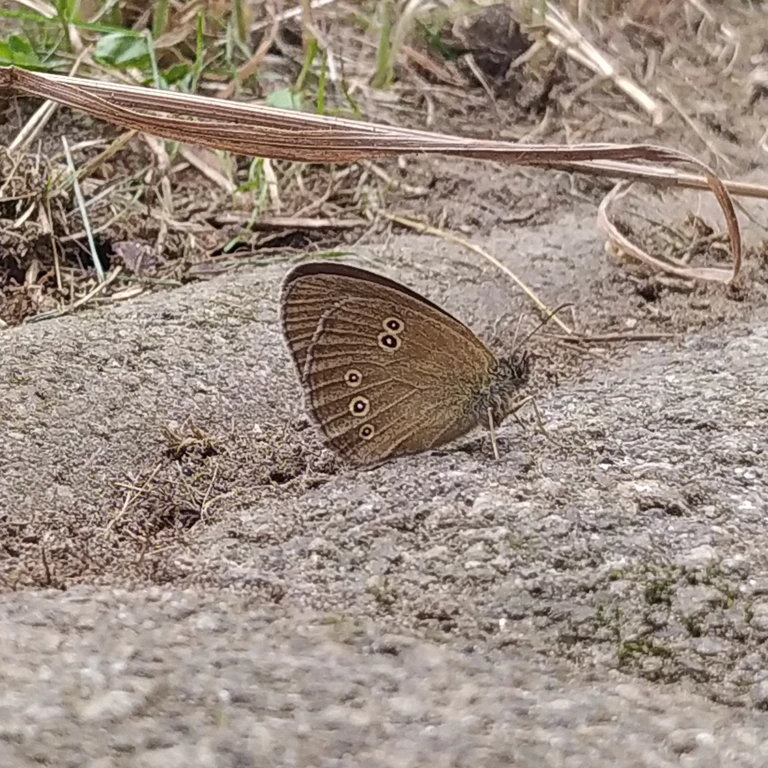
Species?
Aphantopus hyperantus
